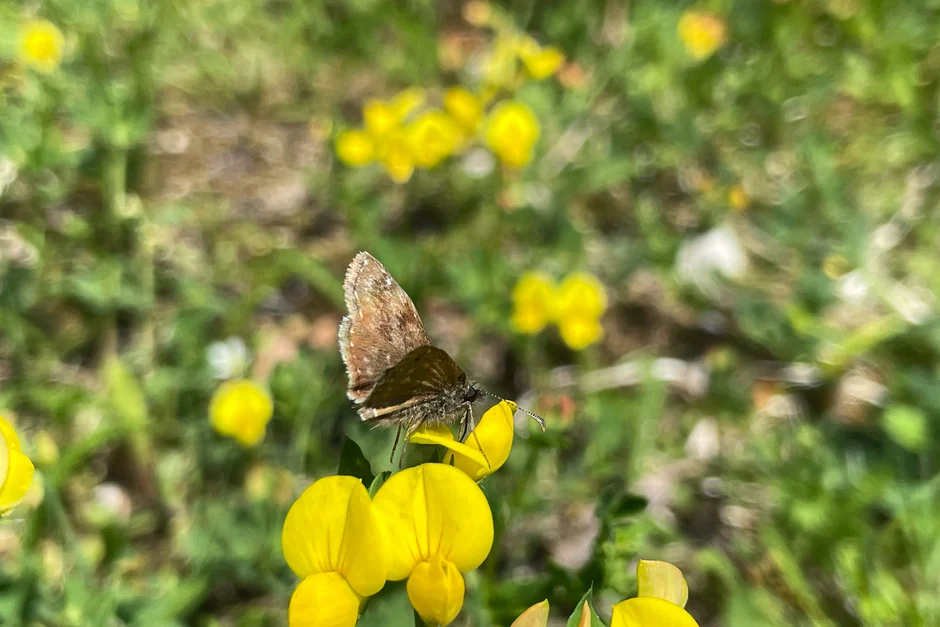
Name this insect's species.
Erynnis tages
